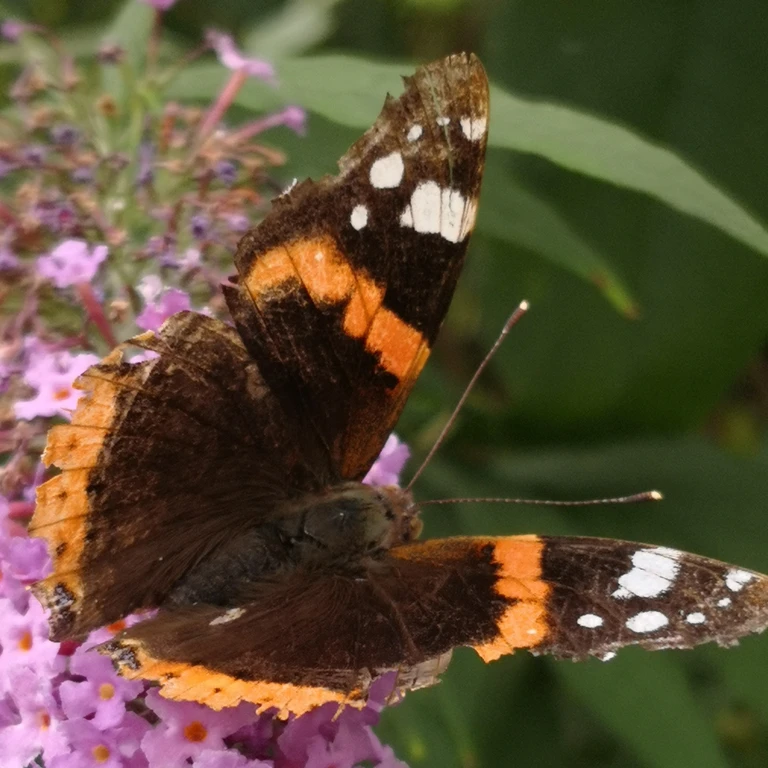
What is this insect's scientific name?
Vanessa atalanta
